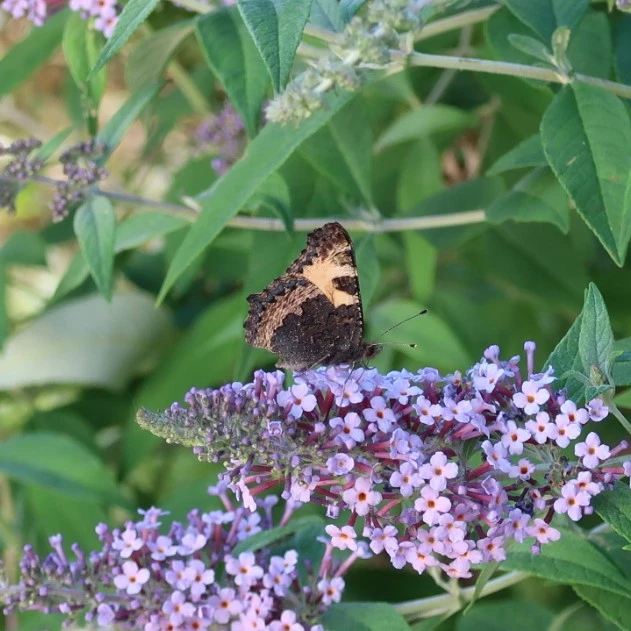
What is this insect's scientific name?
Aglais urticae
